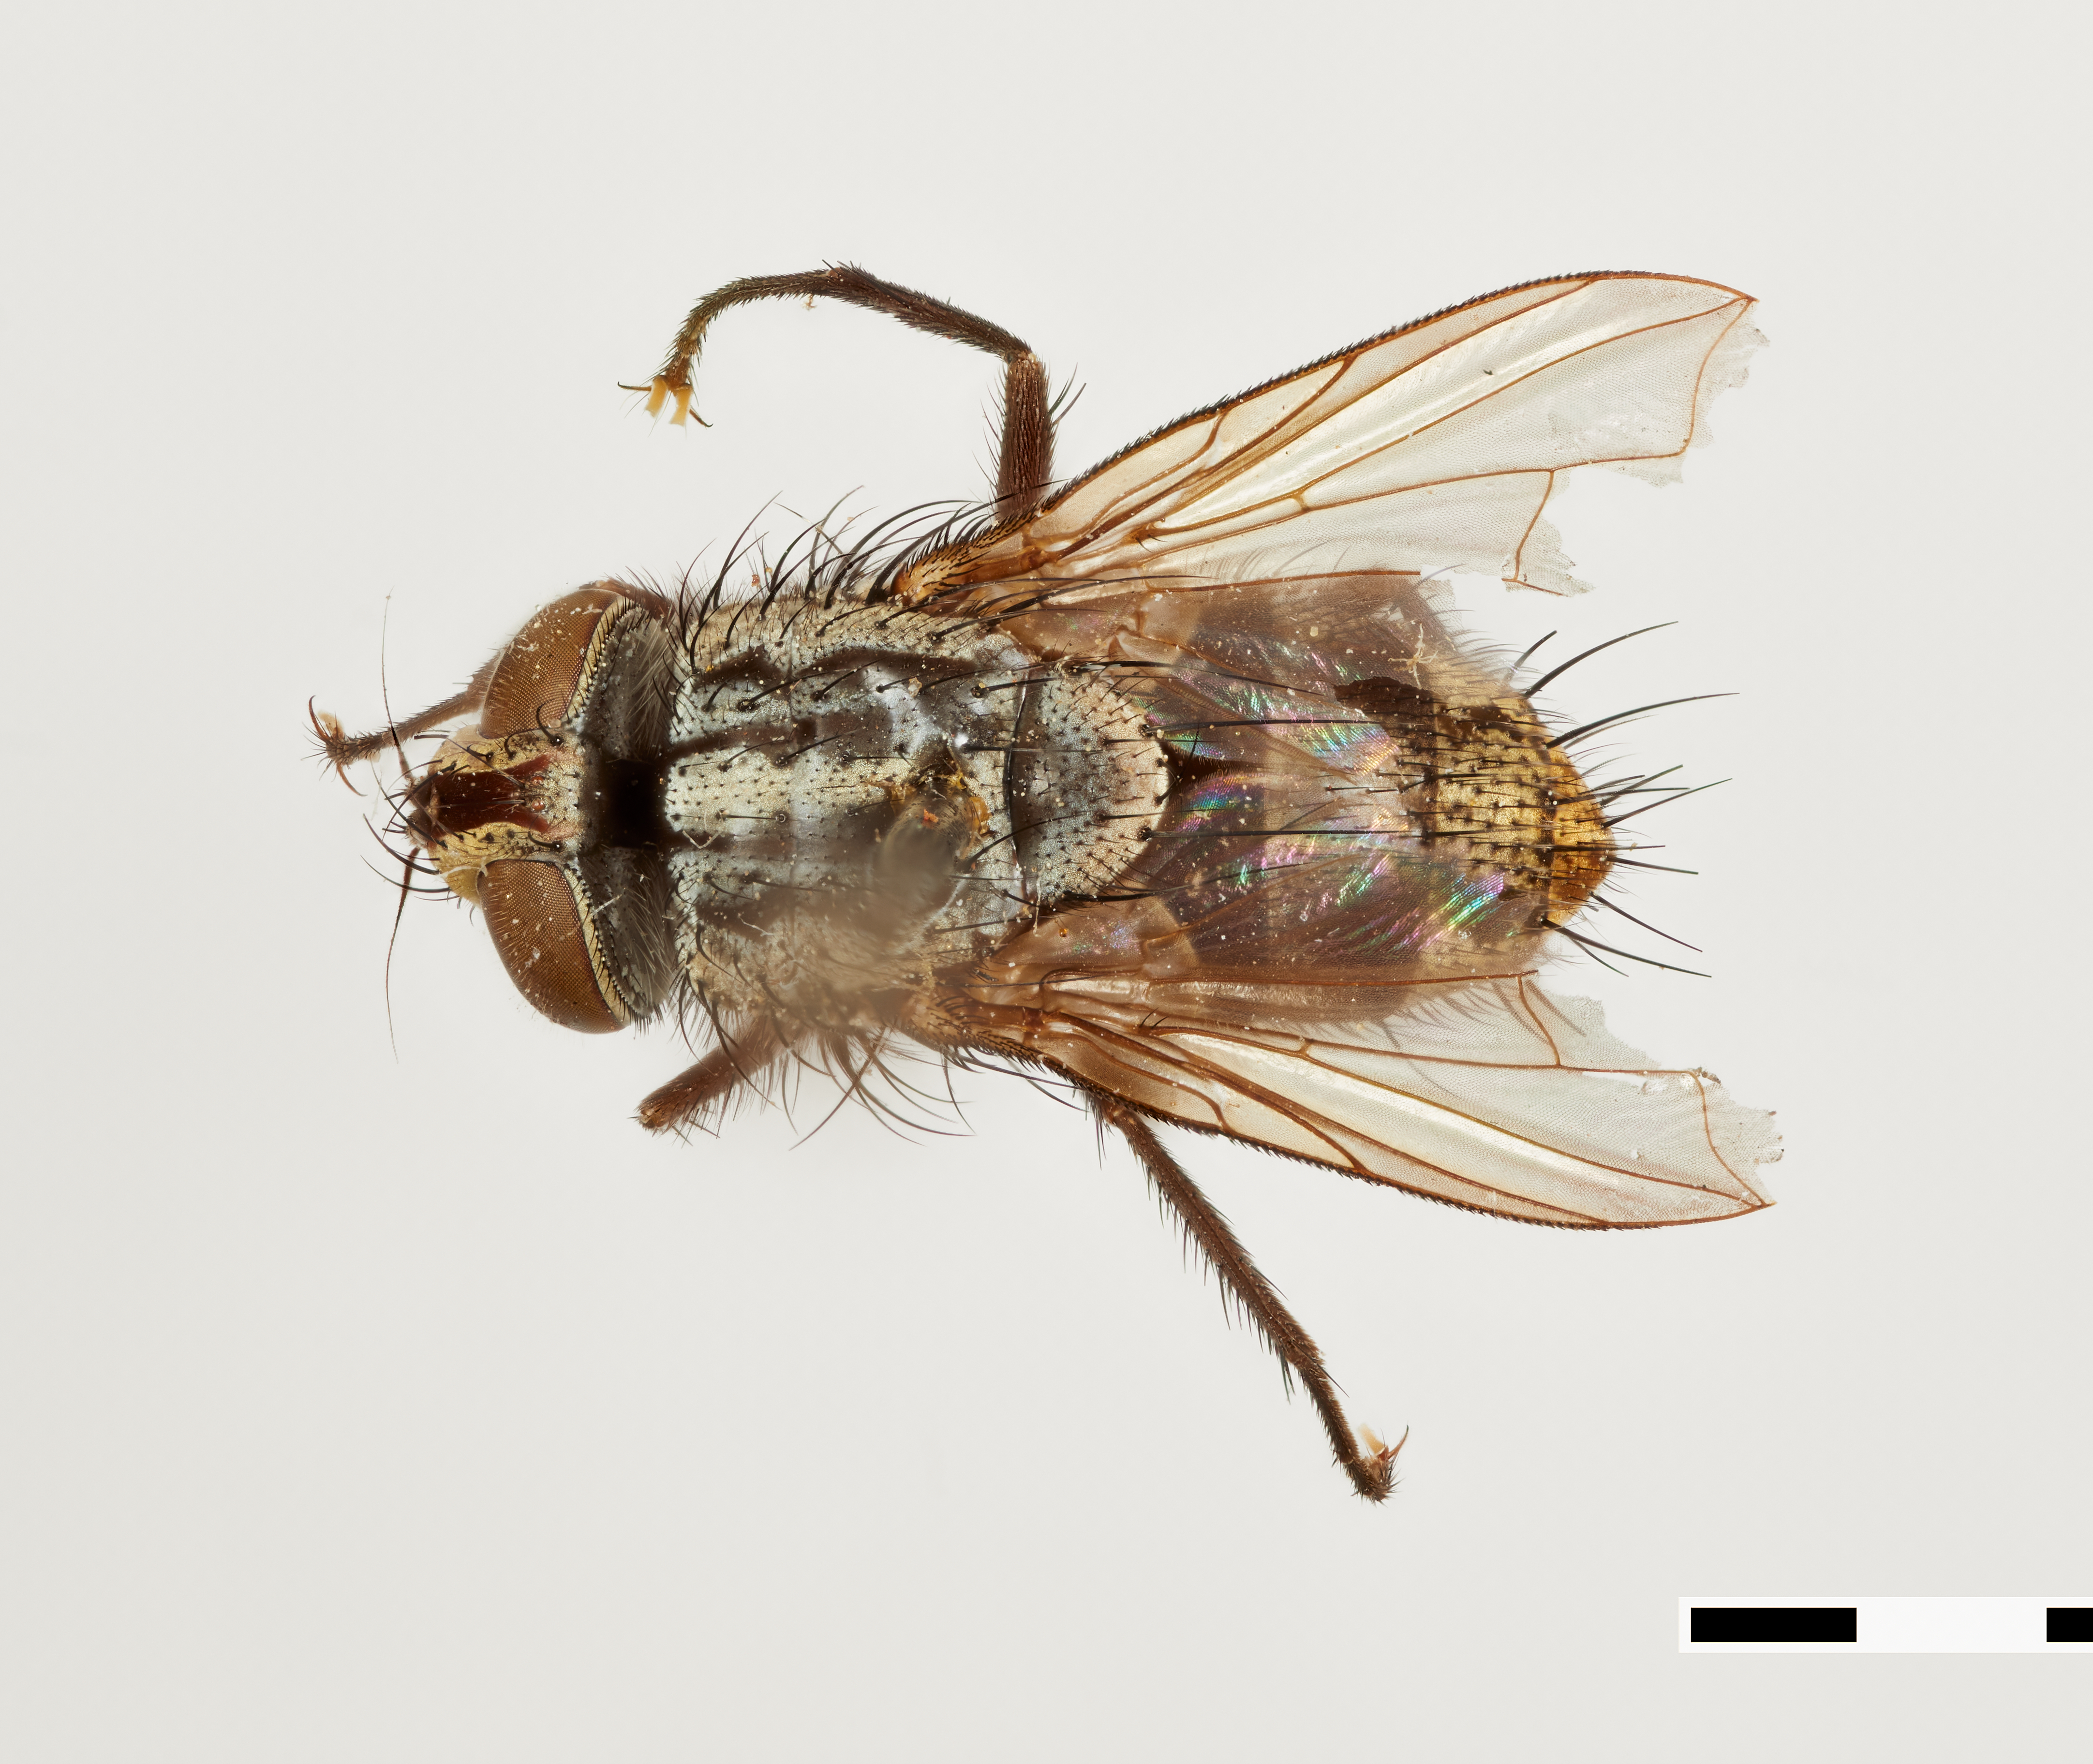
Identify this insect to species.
Phorocera parviteres
